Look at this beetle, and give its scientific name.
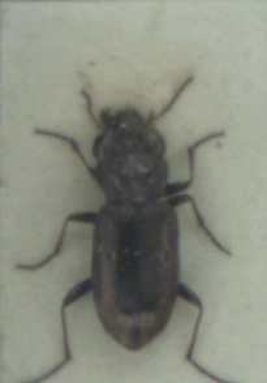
Notiophilus biguttatus
